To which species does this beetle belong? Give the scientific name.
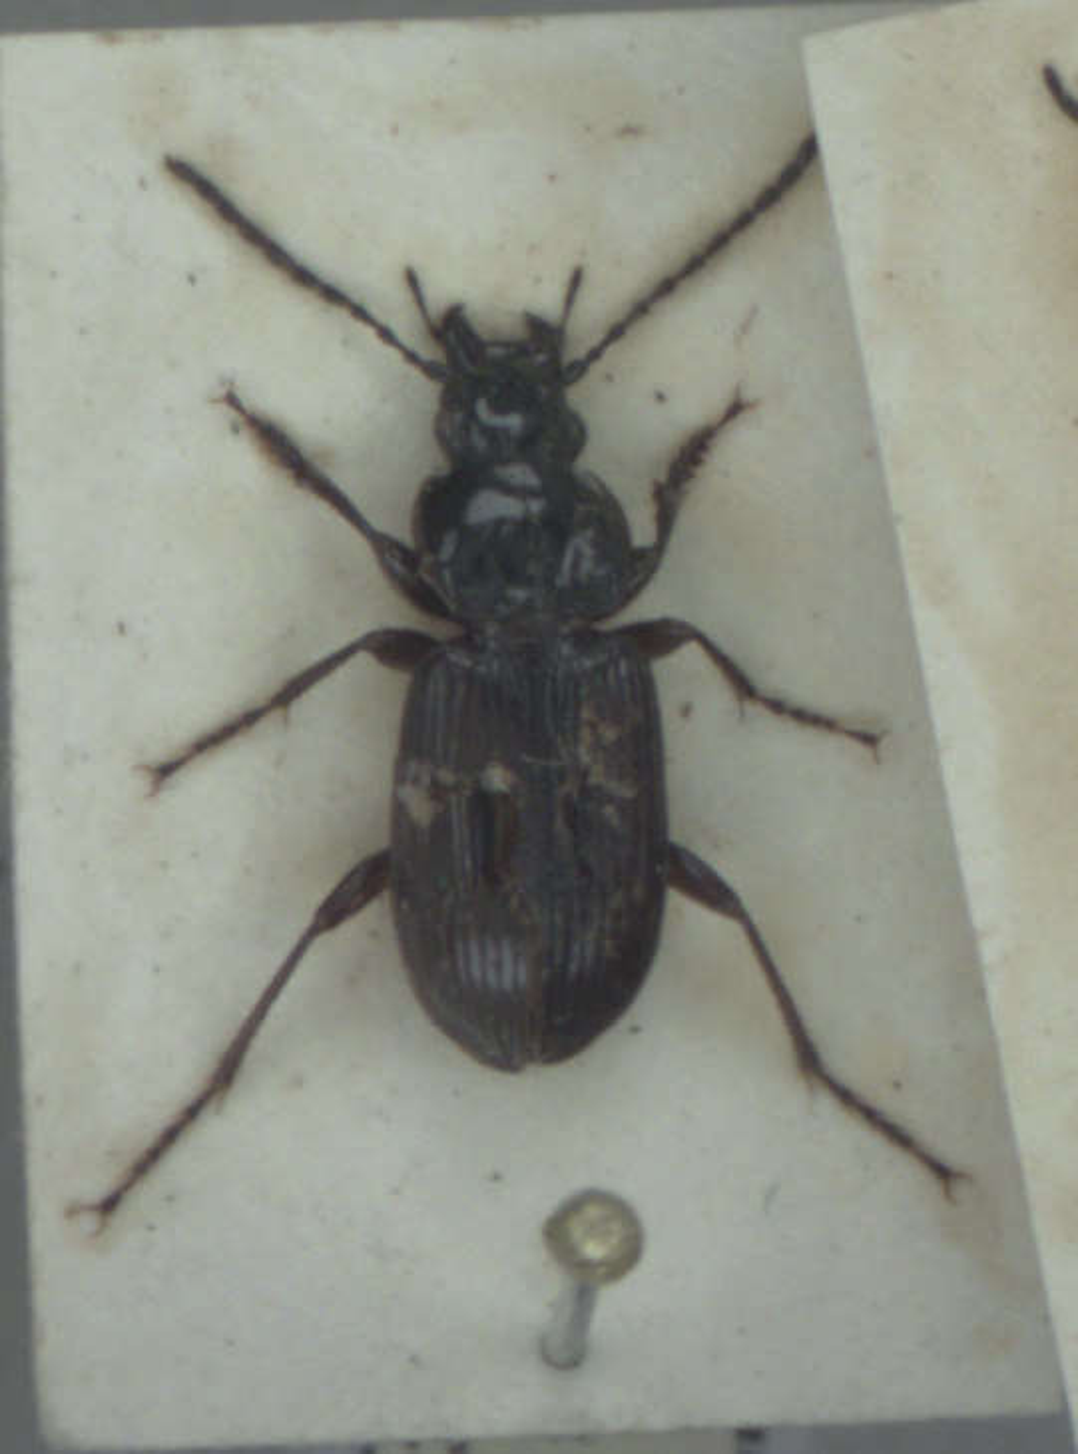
Pterostichus nigrita
